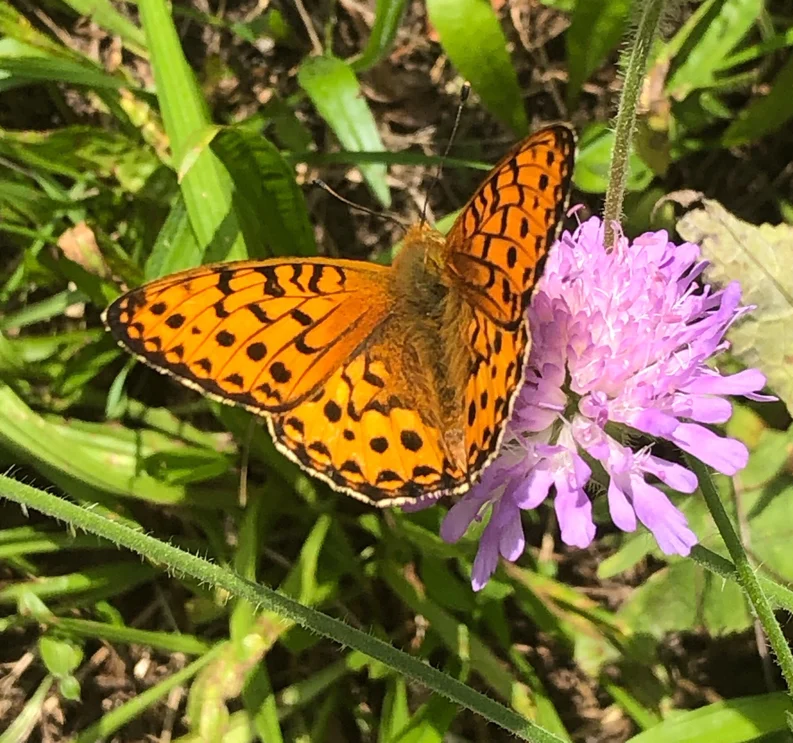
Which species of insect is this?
Speyeria aglaja
